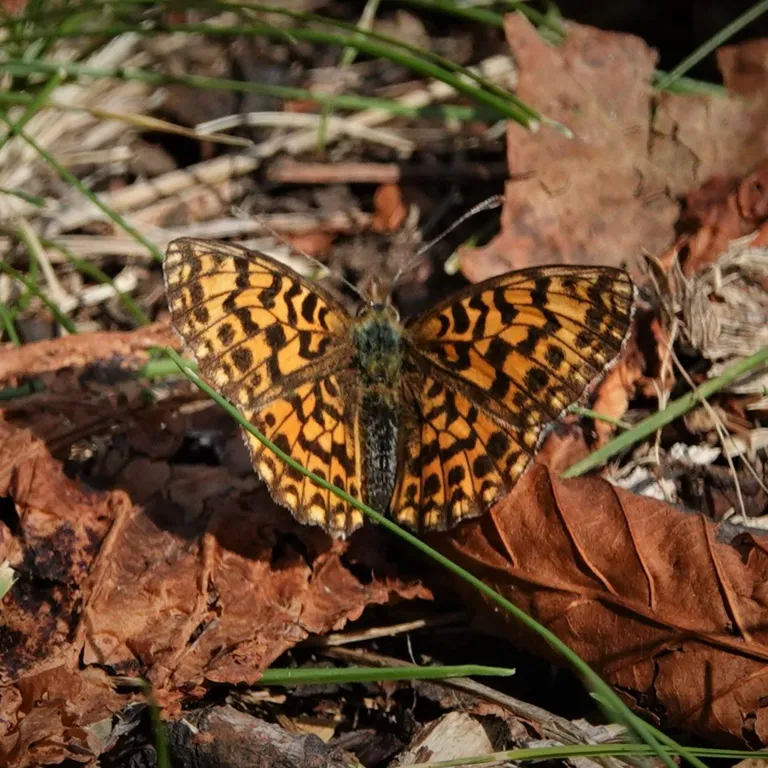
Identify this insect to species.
Boloria dia
